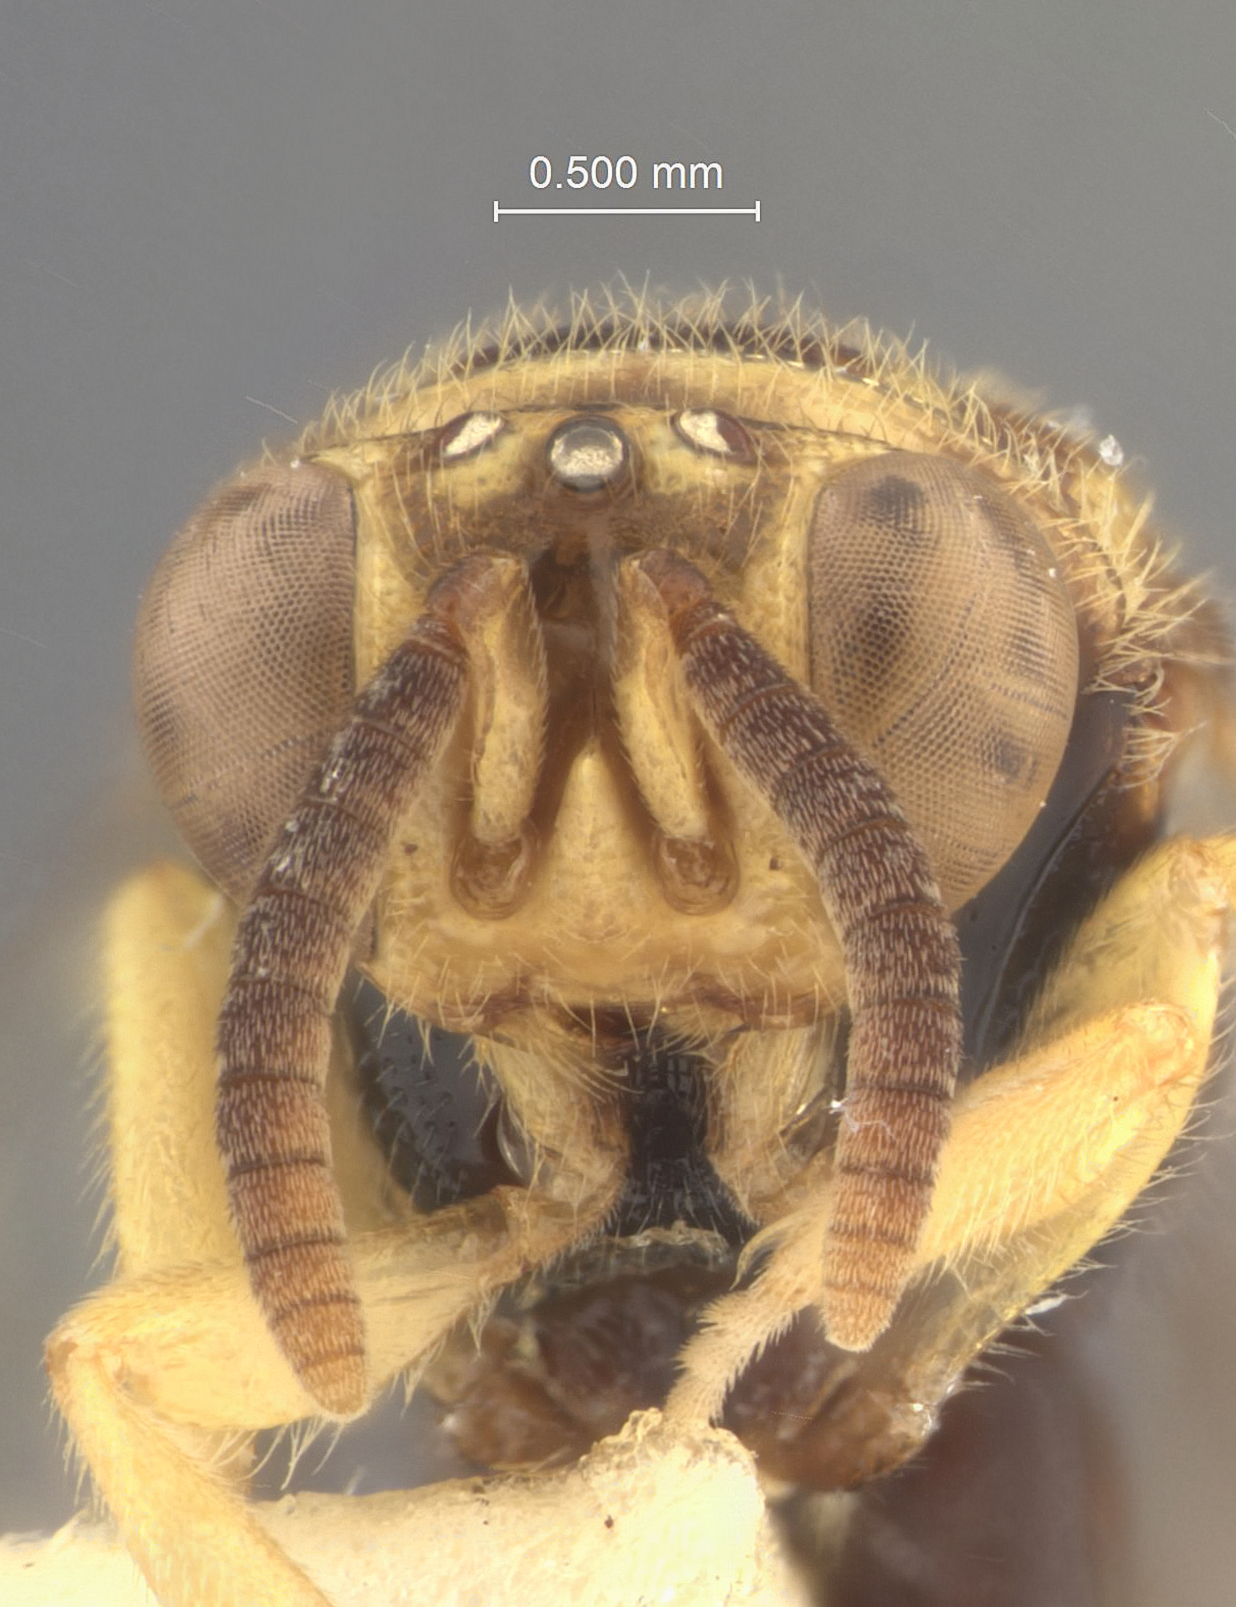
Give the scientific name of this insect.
Spilochalcis oritheia
